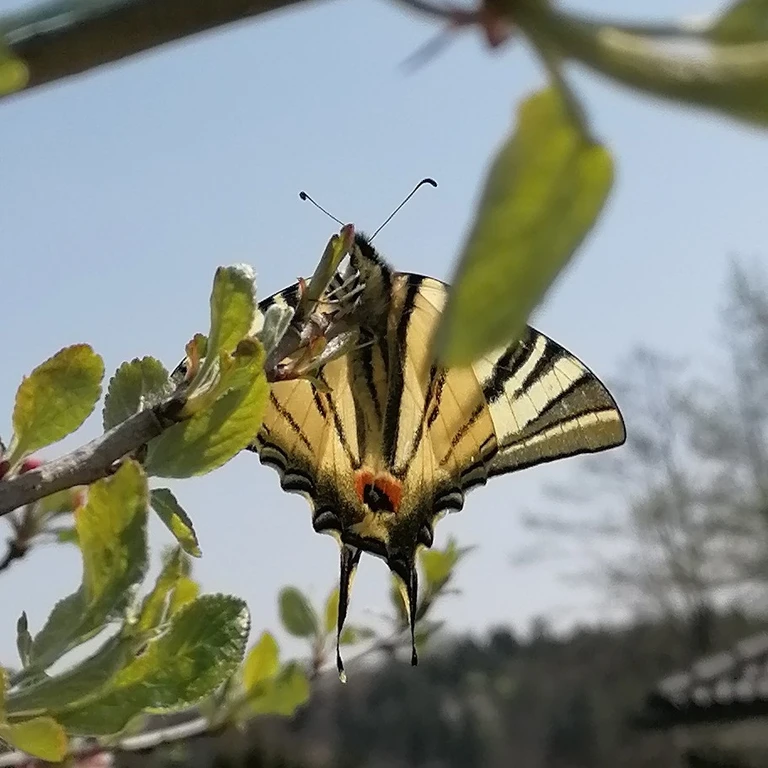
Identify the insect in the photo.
Iphiclides podalirius
